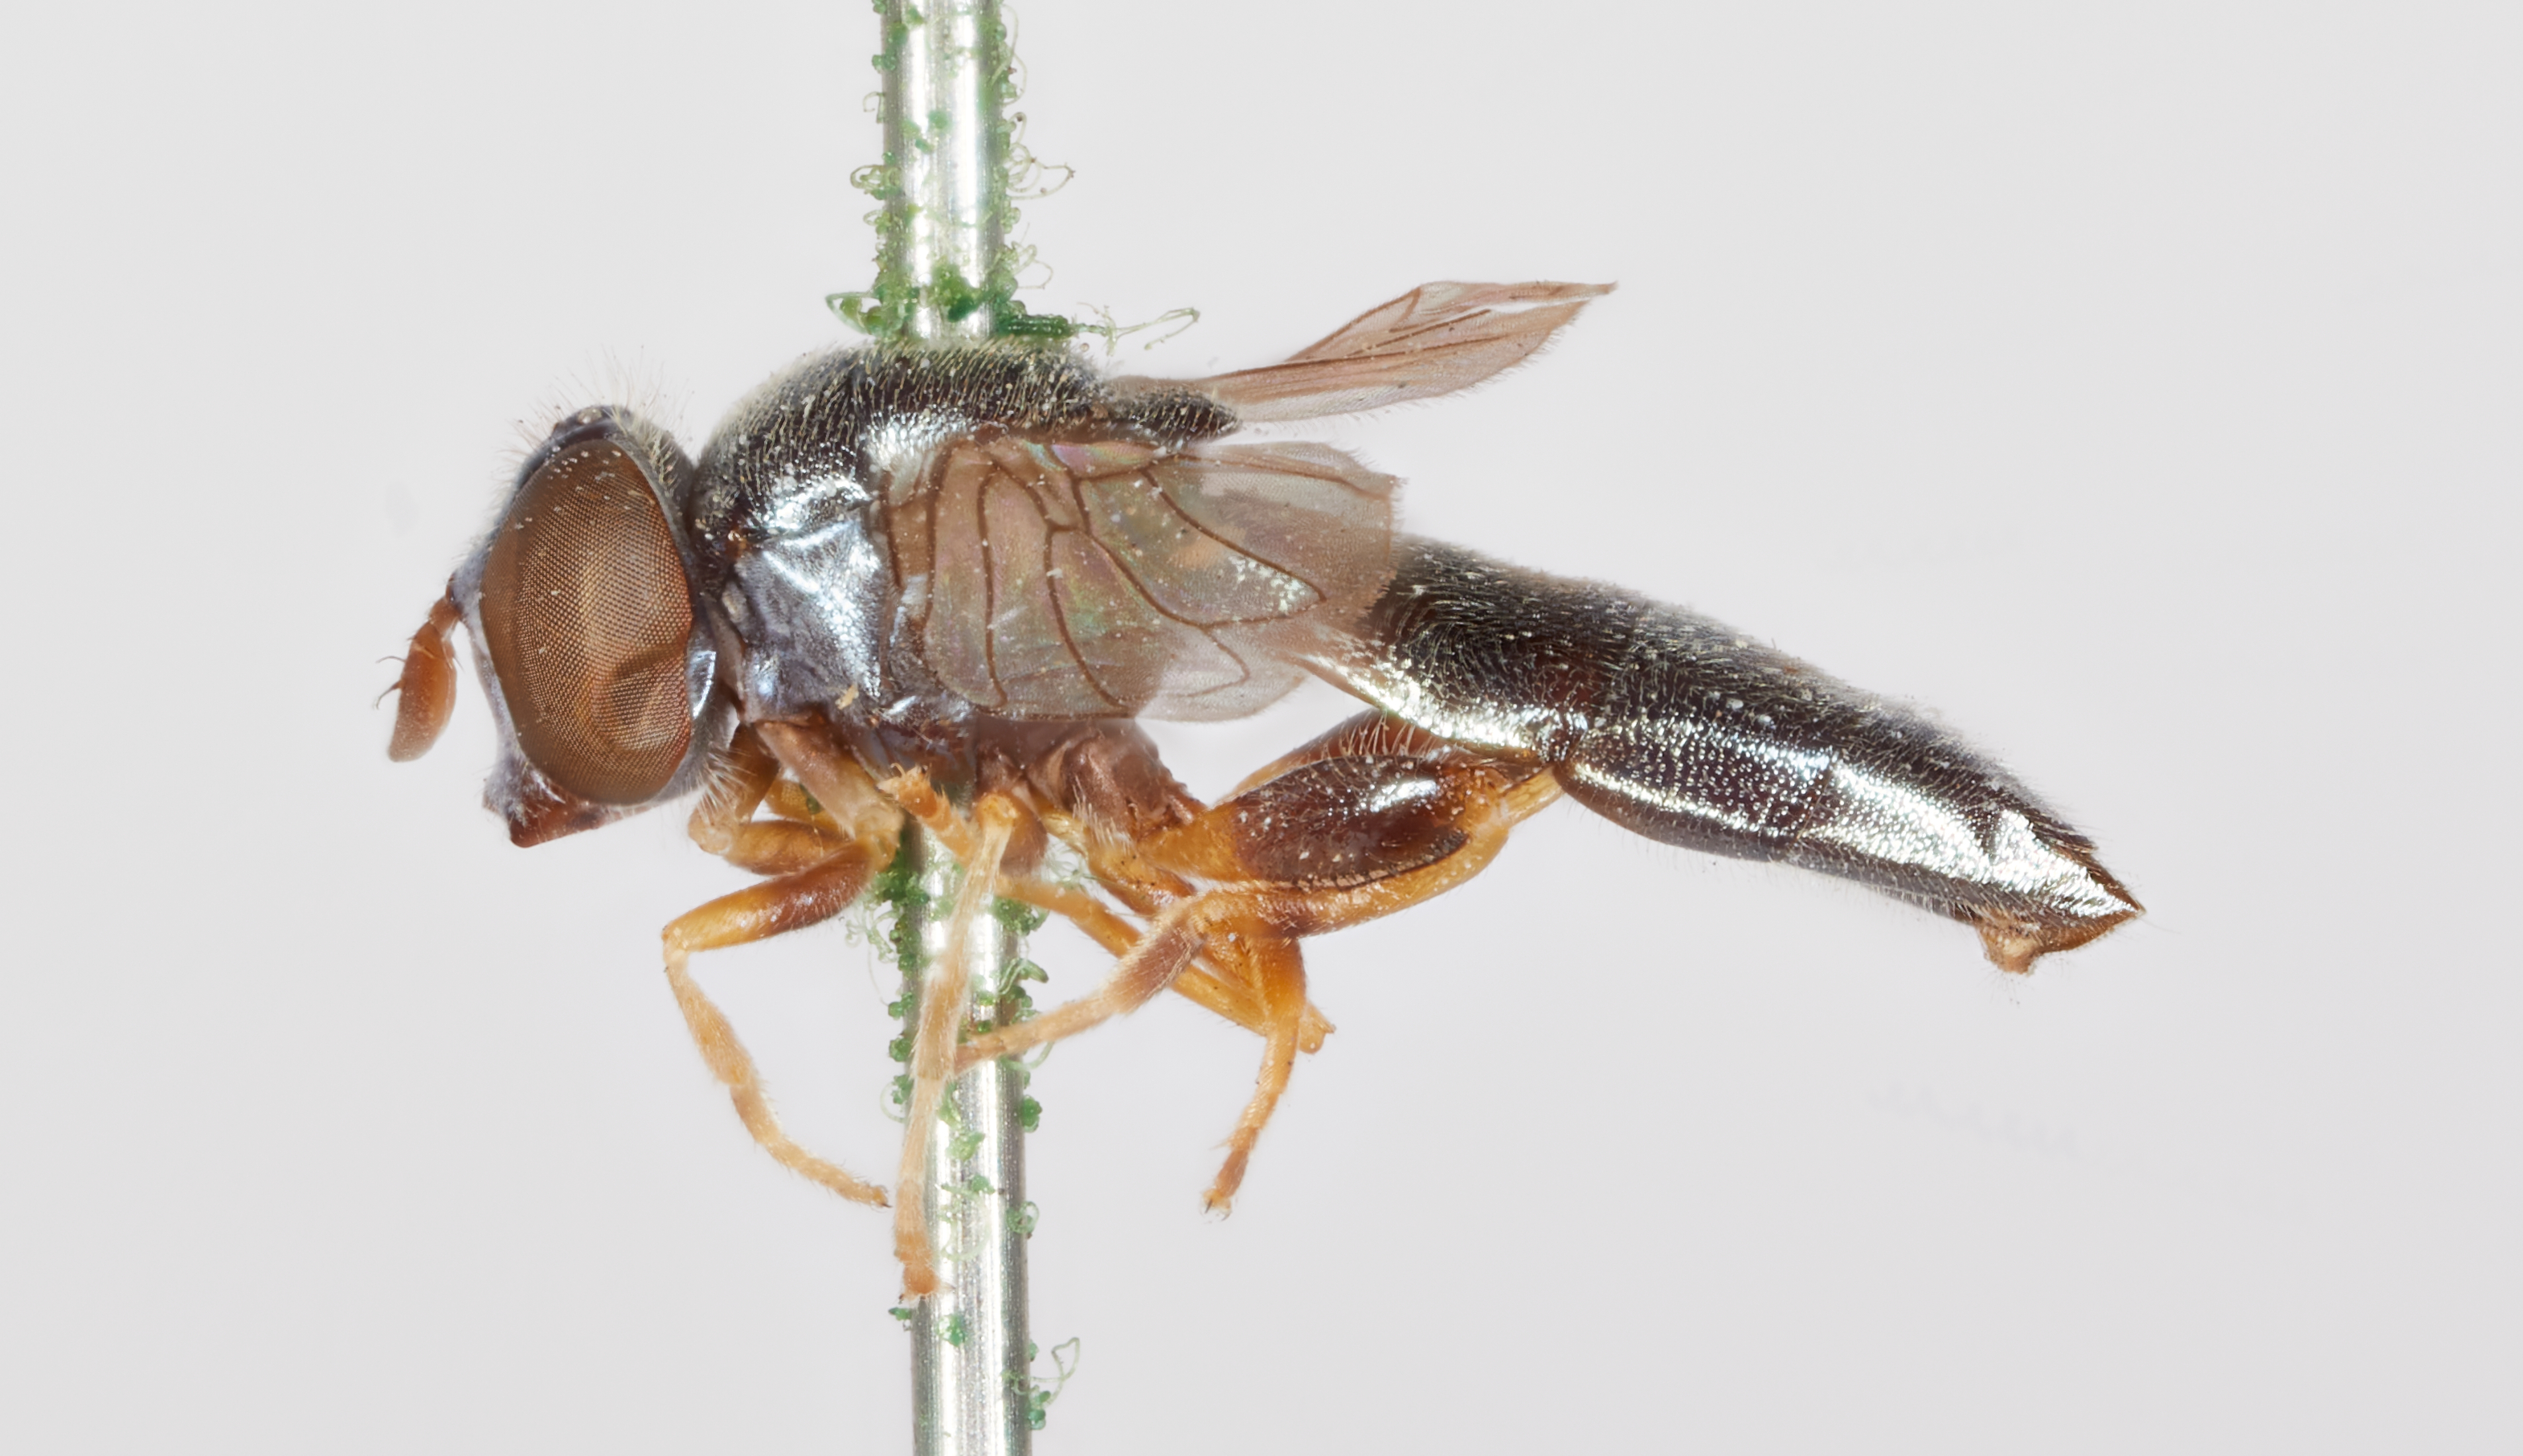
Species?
Neoascia distincta
